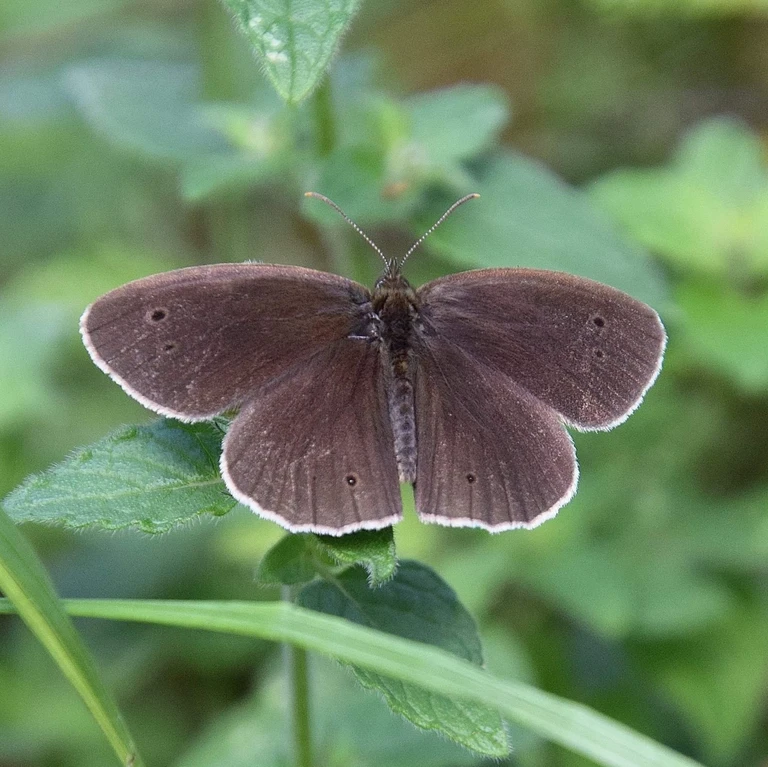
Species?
Aphantopus hyperantus
